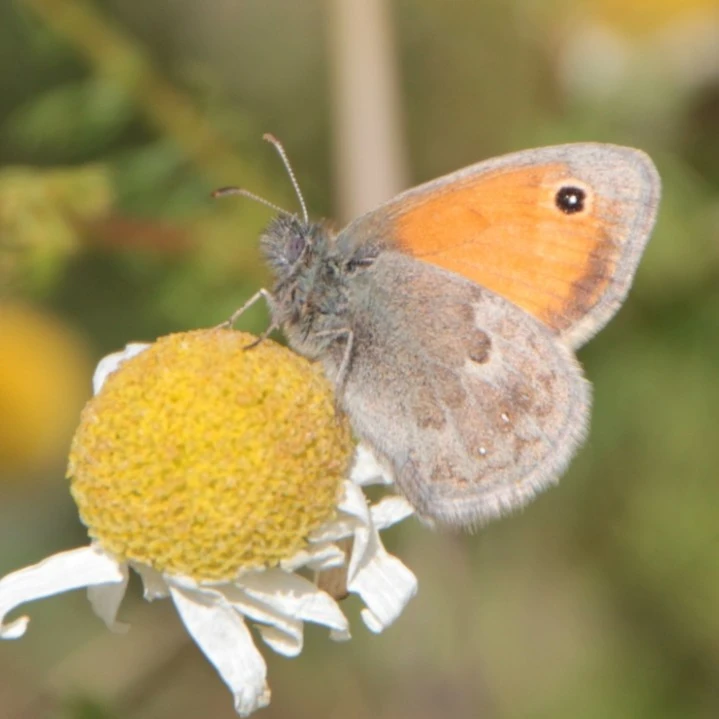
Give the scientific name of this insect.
Coenonympha pamphilus
